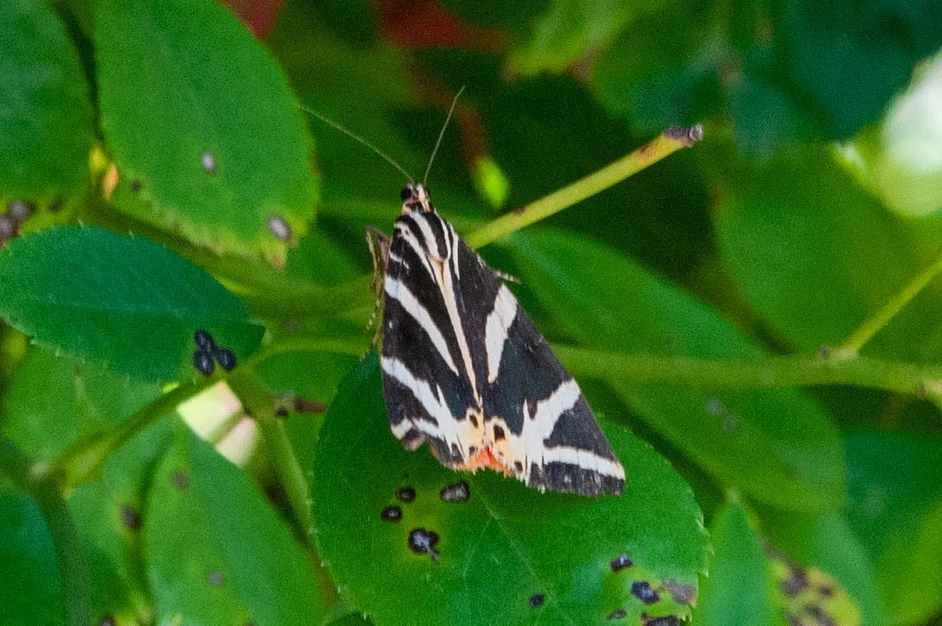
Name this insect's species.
Euplagia quadripunctaria
